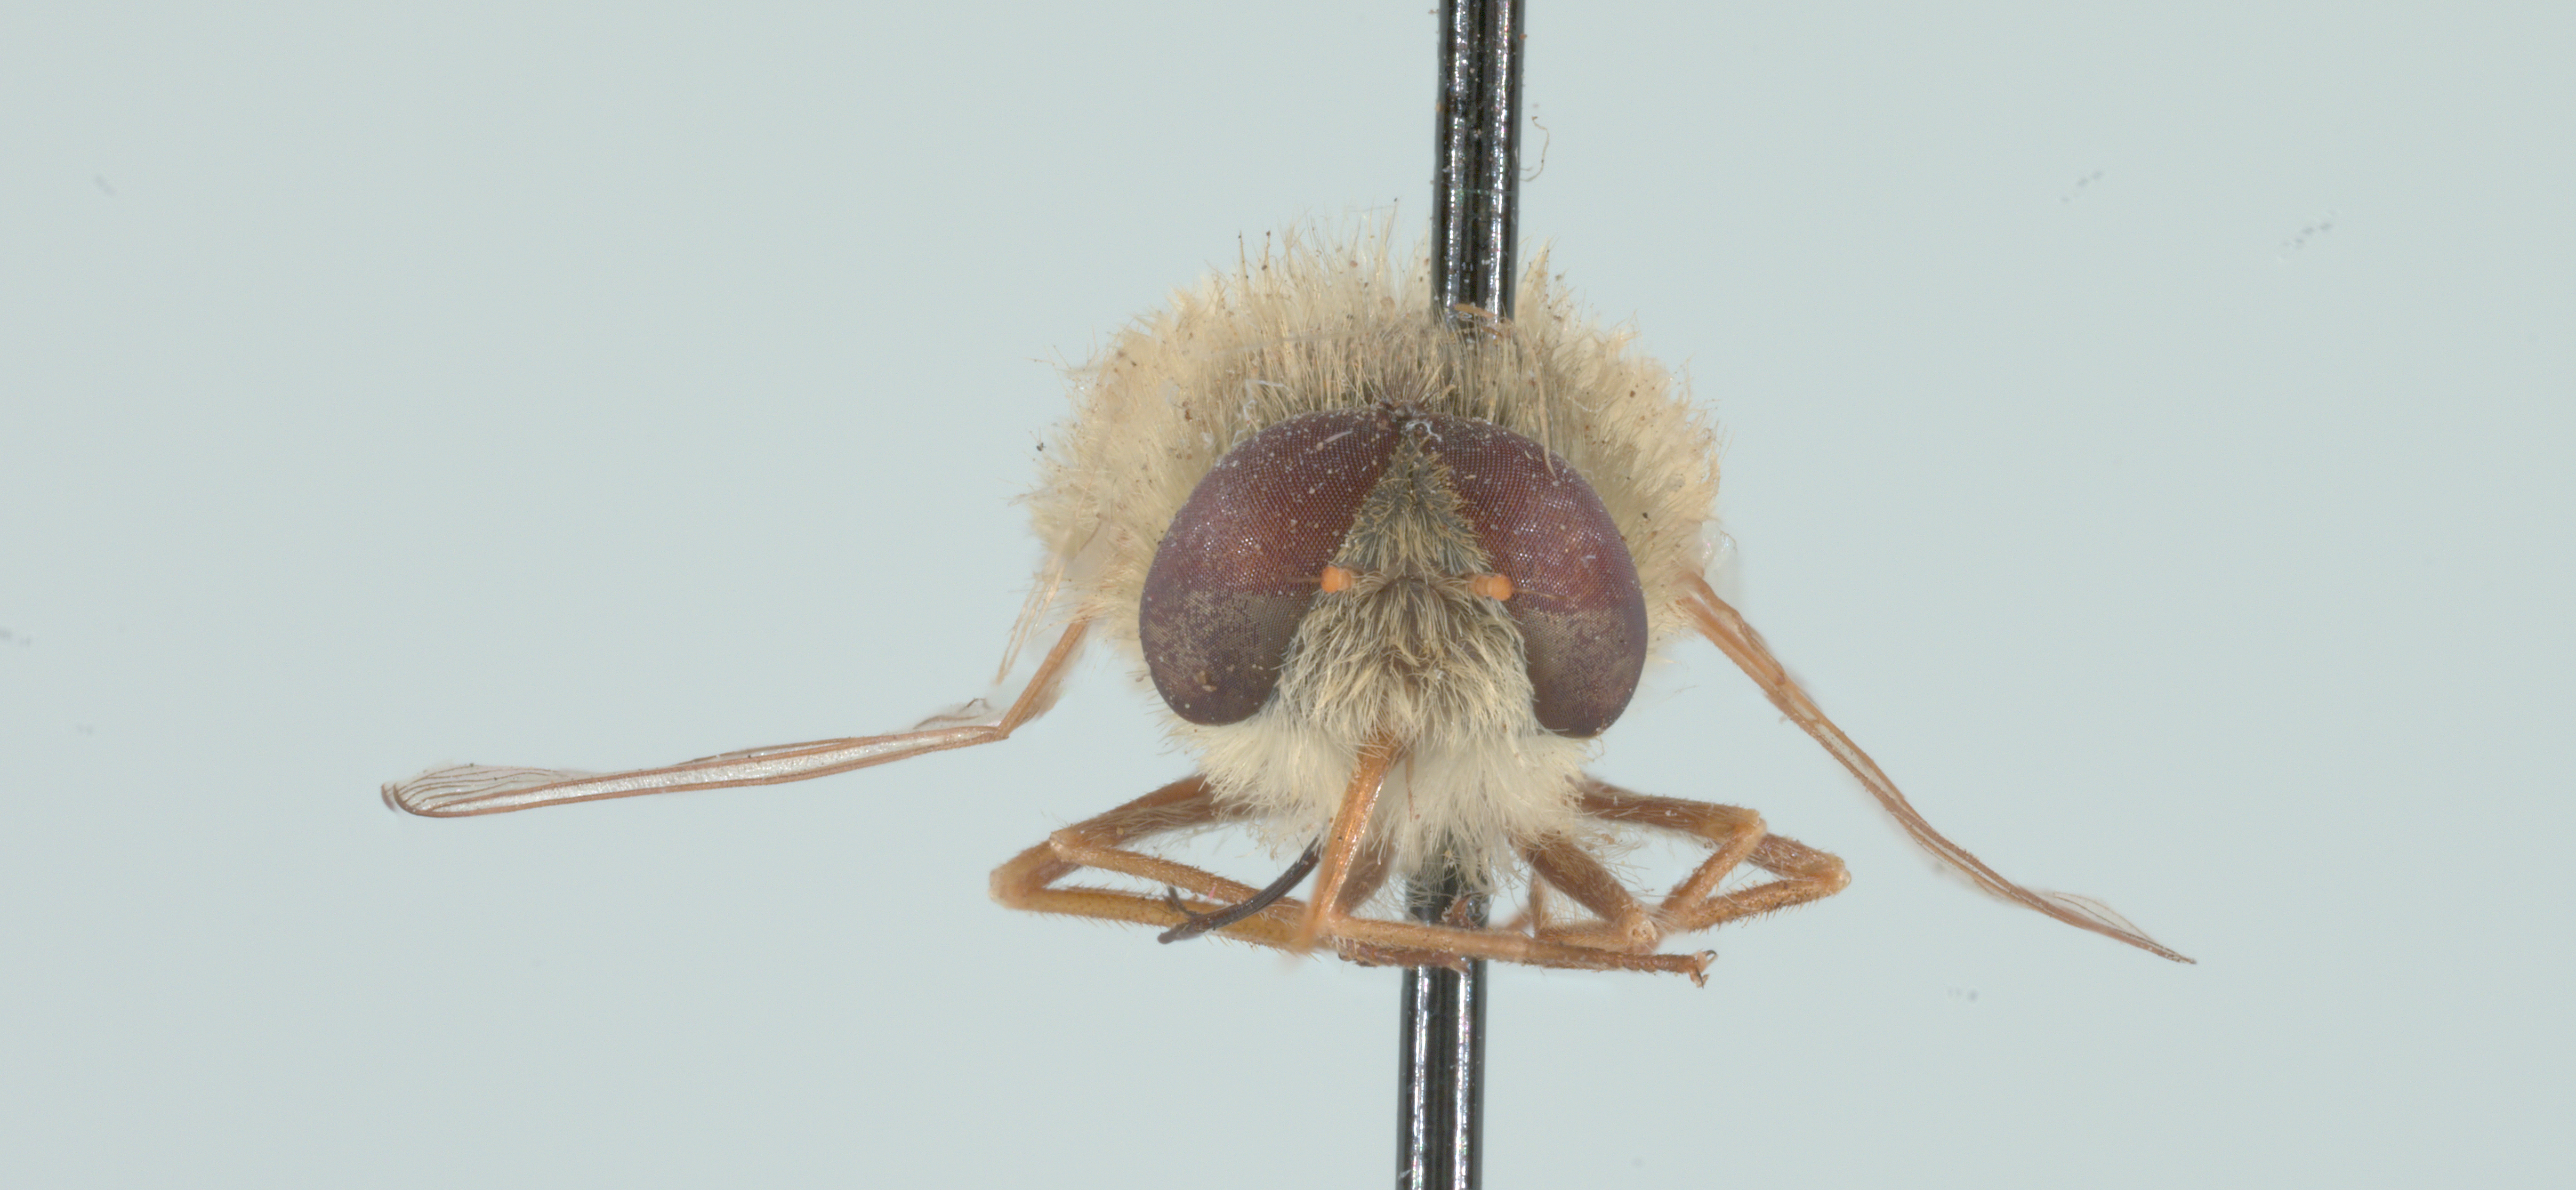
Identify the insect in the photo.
Neorhynchocephalus sackenii
